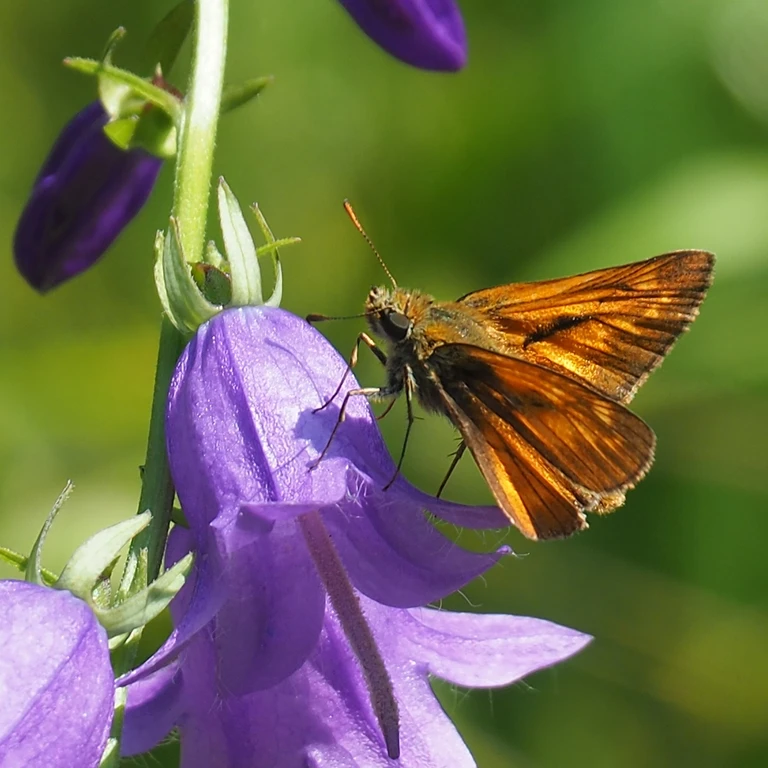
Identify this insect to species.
Ochlodes sylvanus (also Ochlodes venata)
